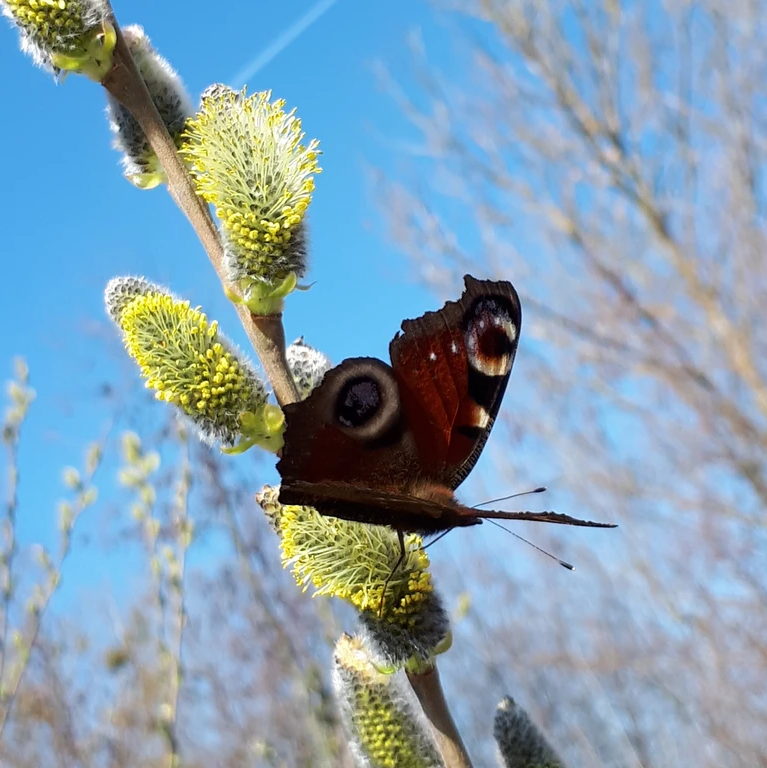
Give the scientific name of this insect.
Aglais io
